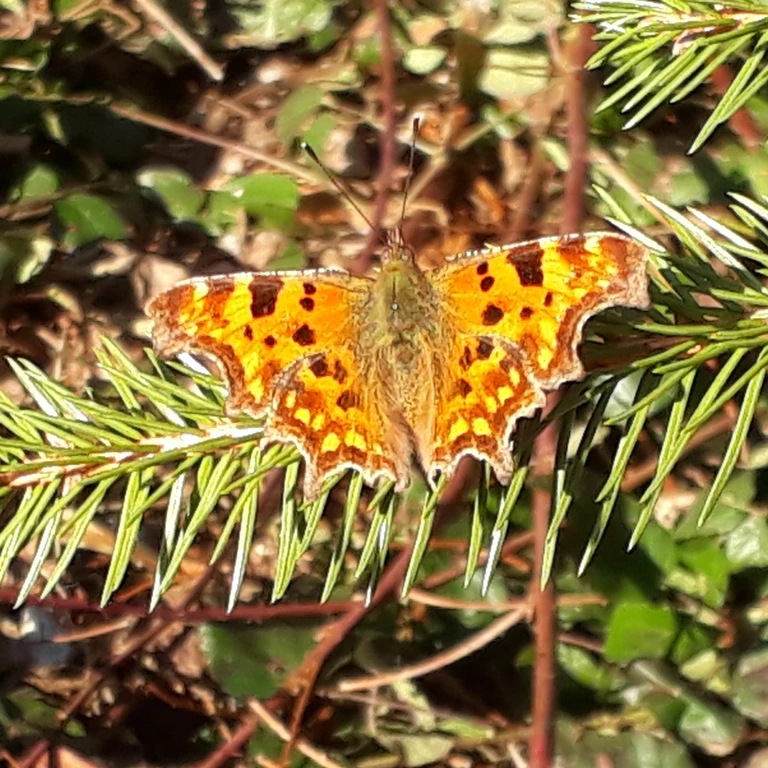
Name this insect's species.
Polygonia c-album
